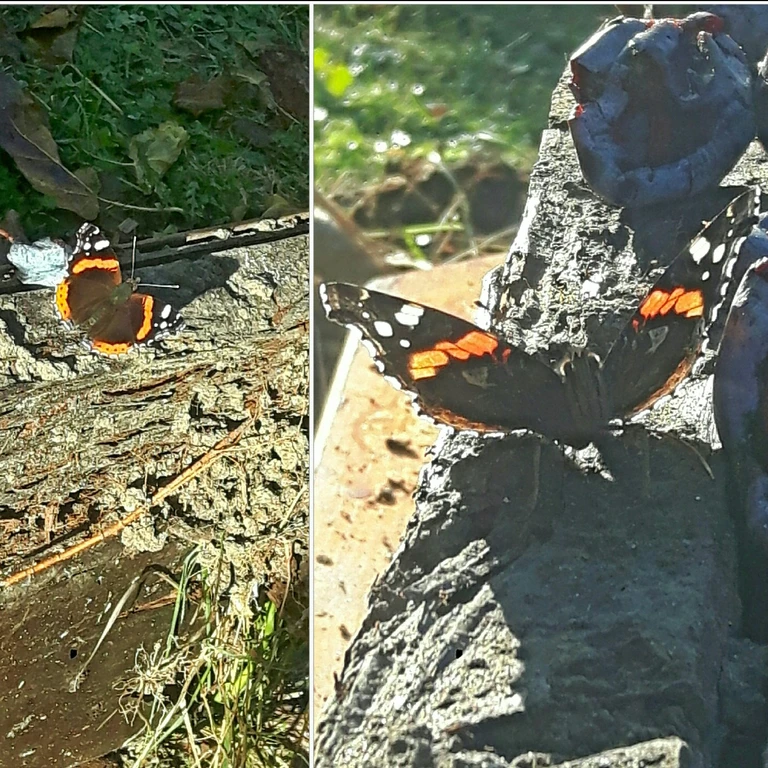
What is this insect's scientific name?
Vanessa atalanta
